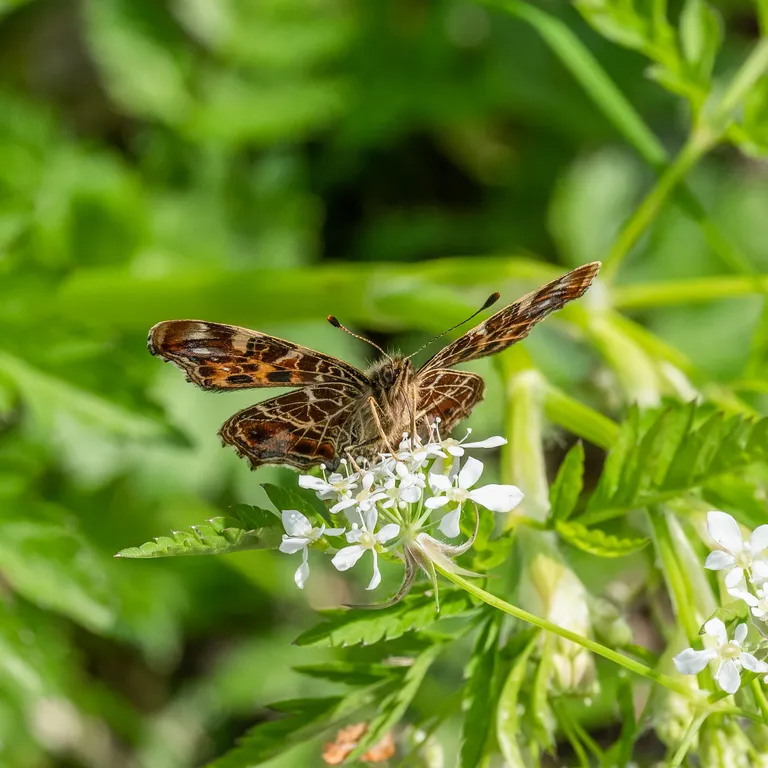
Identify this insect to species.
Araschnia levana
